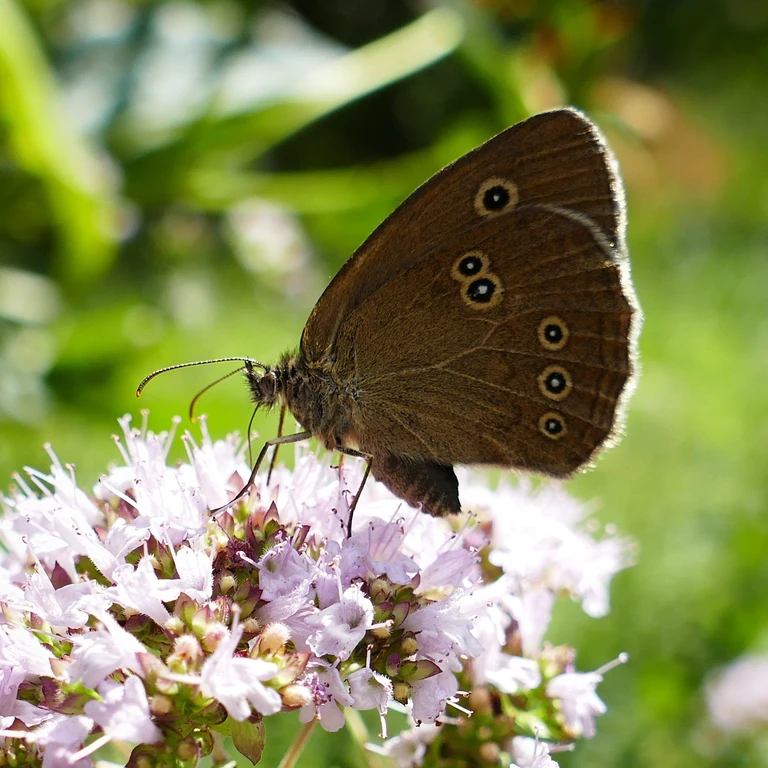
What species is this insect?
Aphantopus hyperantus
